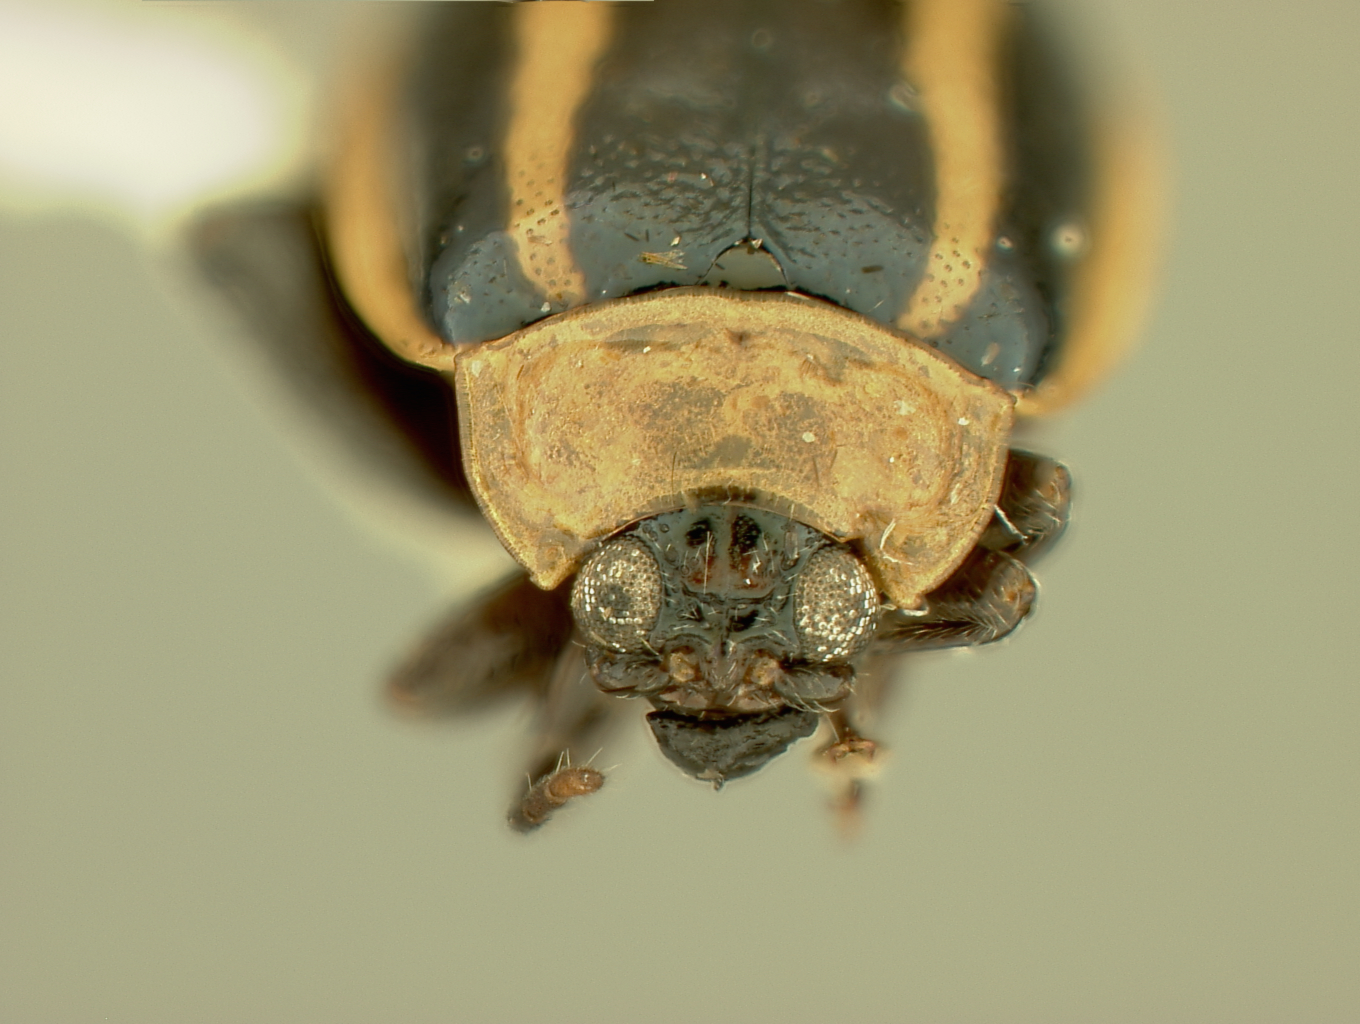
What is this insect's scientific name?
Oedionychus punctipennis
